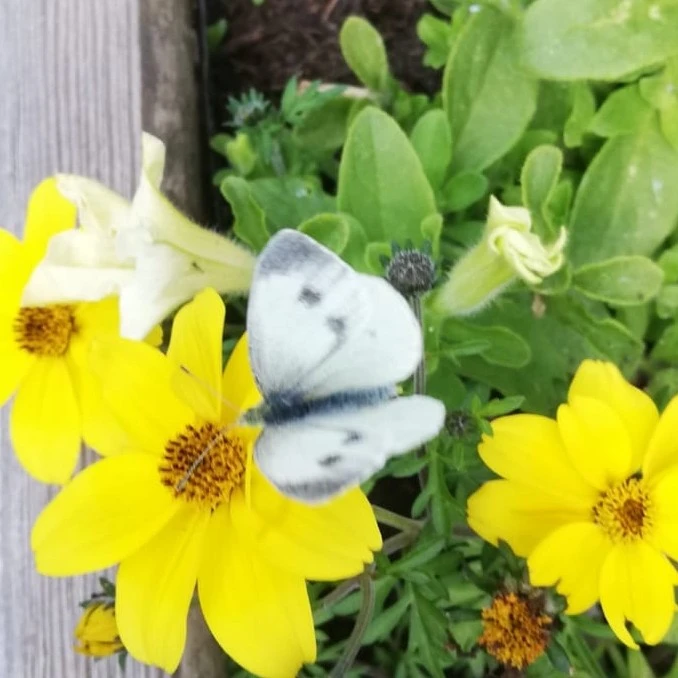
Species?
Pieris mannii
